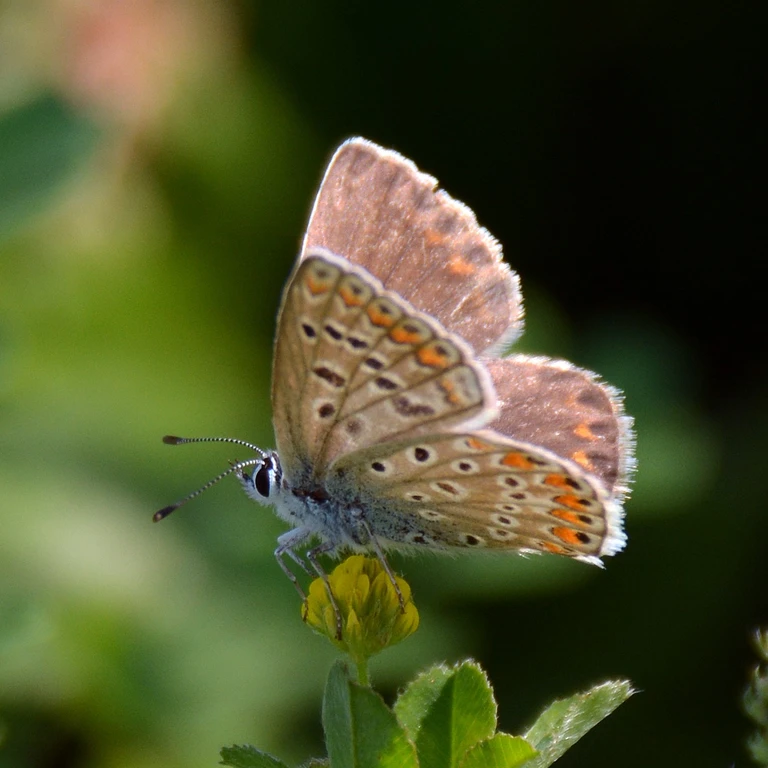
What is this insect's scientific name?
Polyommatus icarus
